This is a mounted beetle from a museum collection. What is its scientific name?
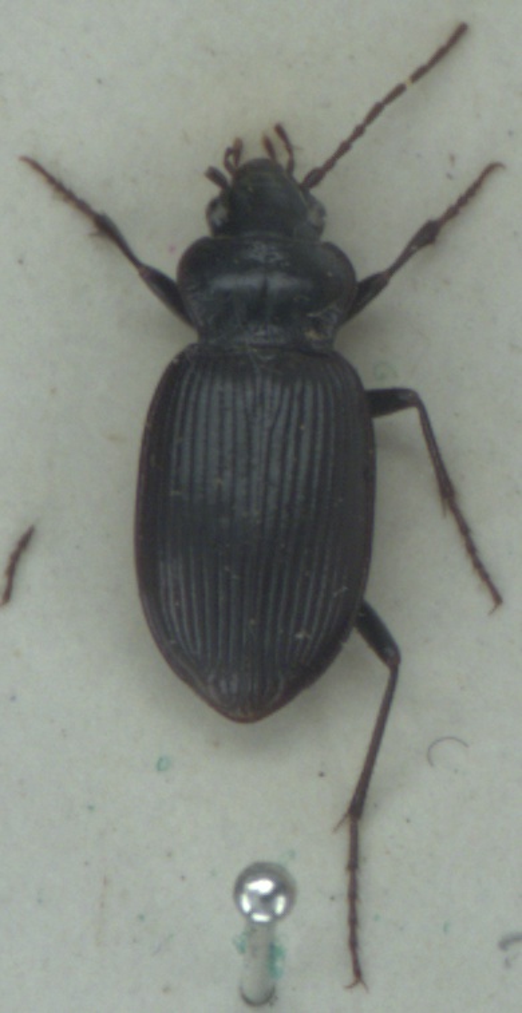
Nebria brevicollis
